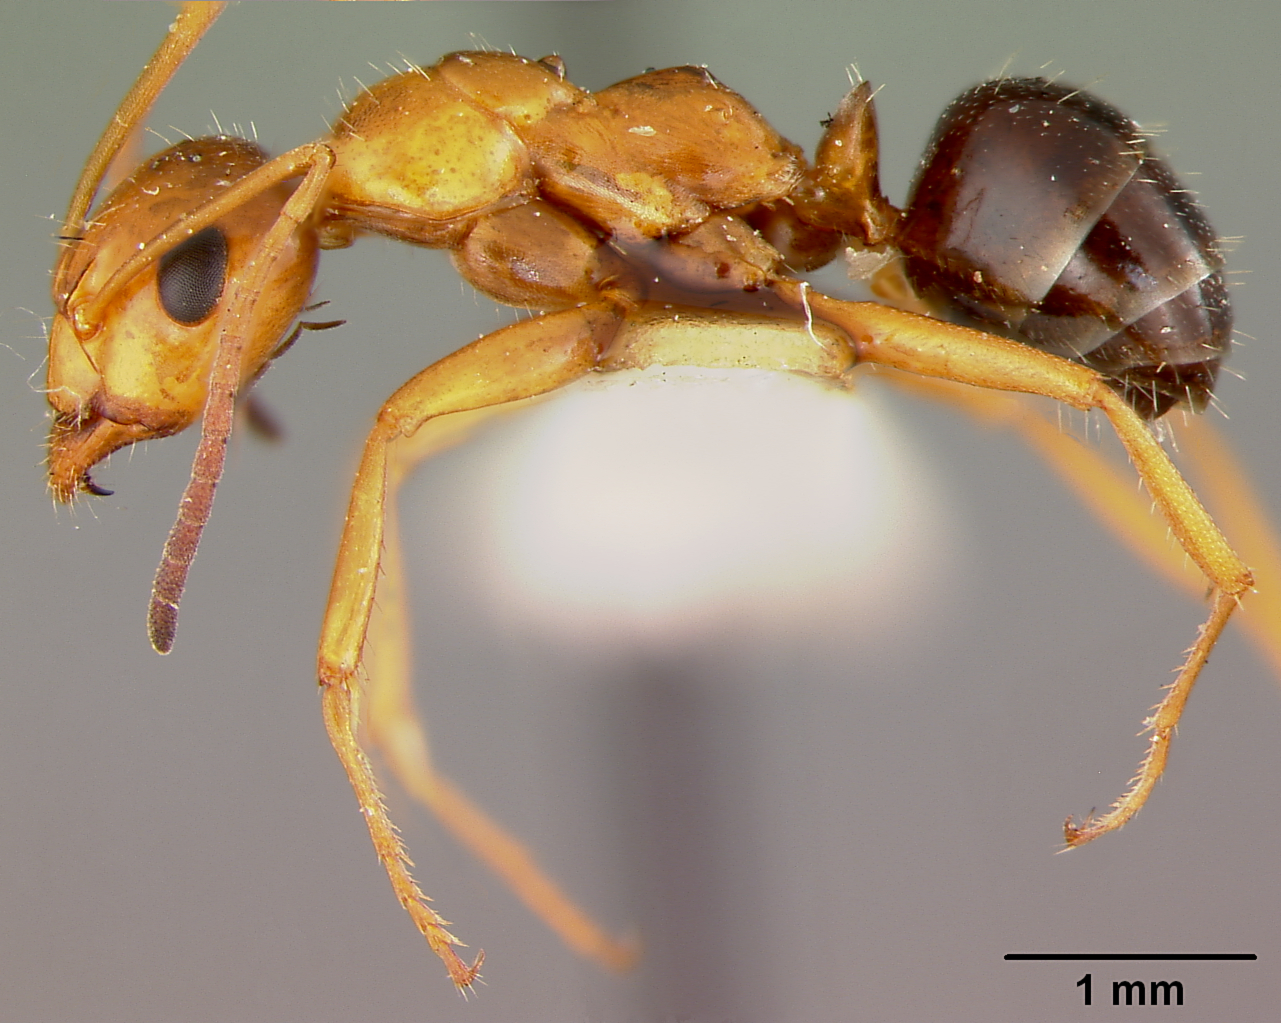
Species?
Formica manni
